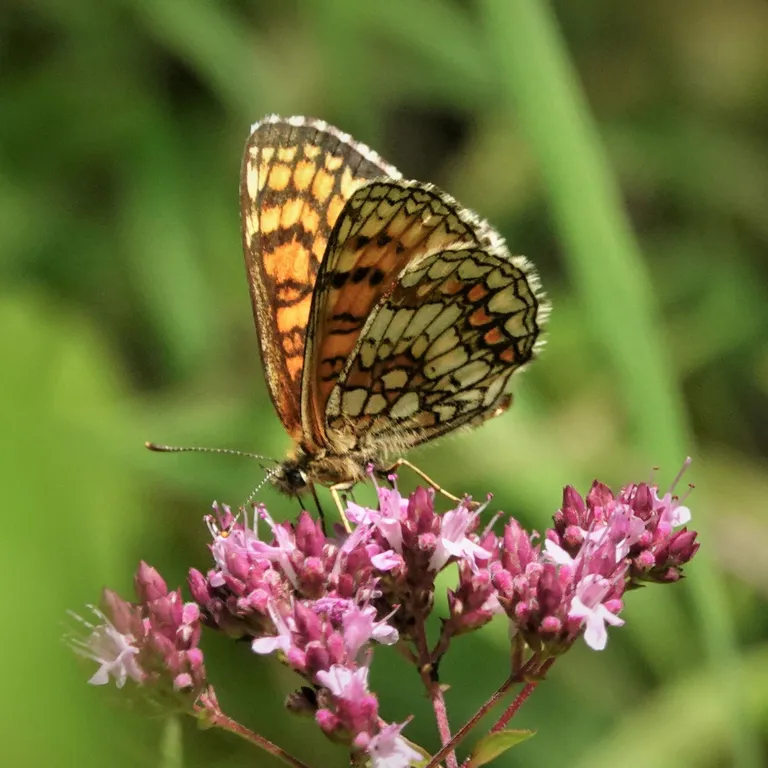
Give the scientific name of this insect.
Melitaea athalia
